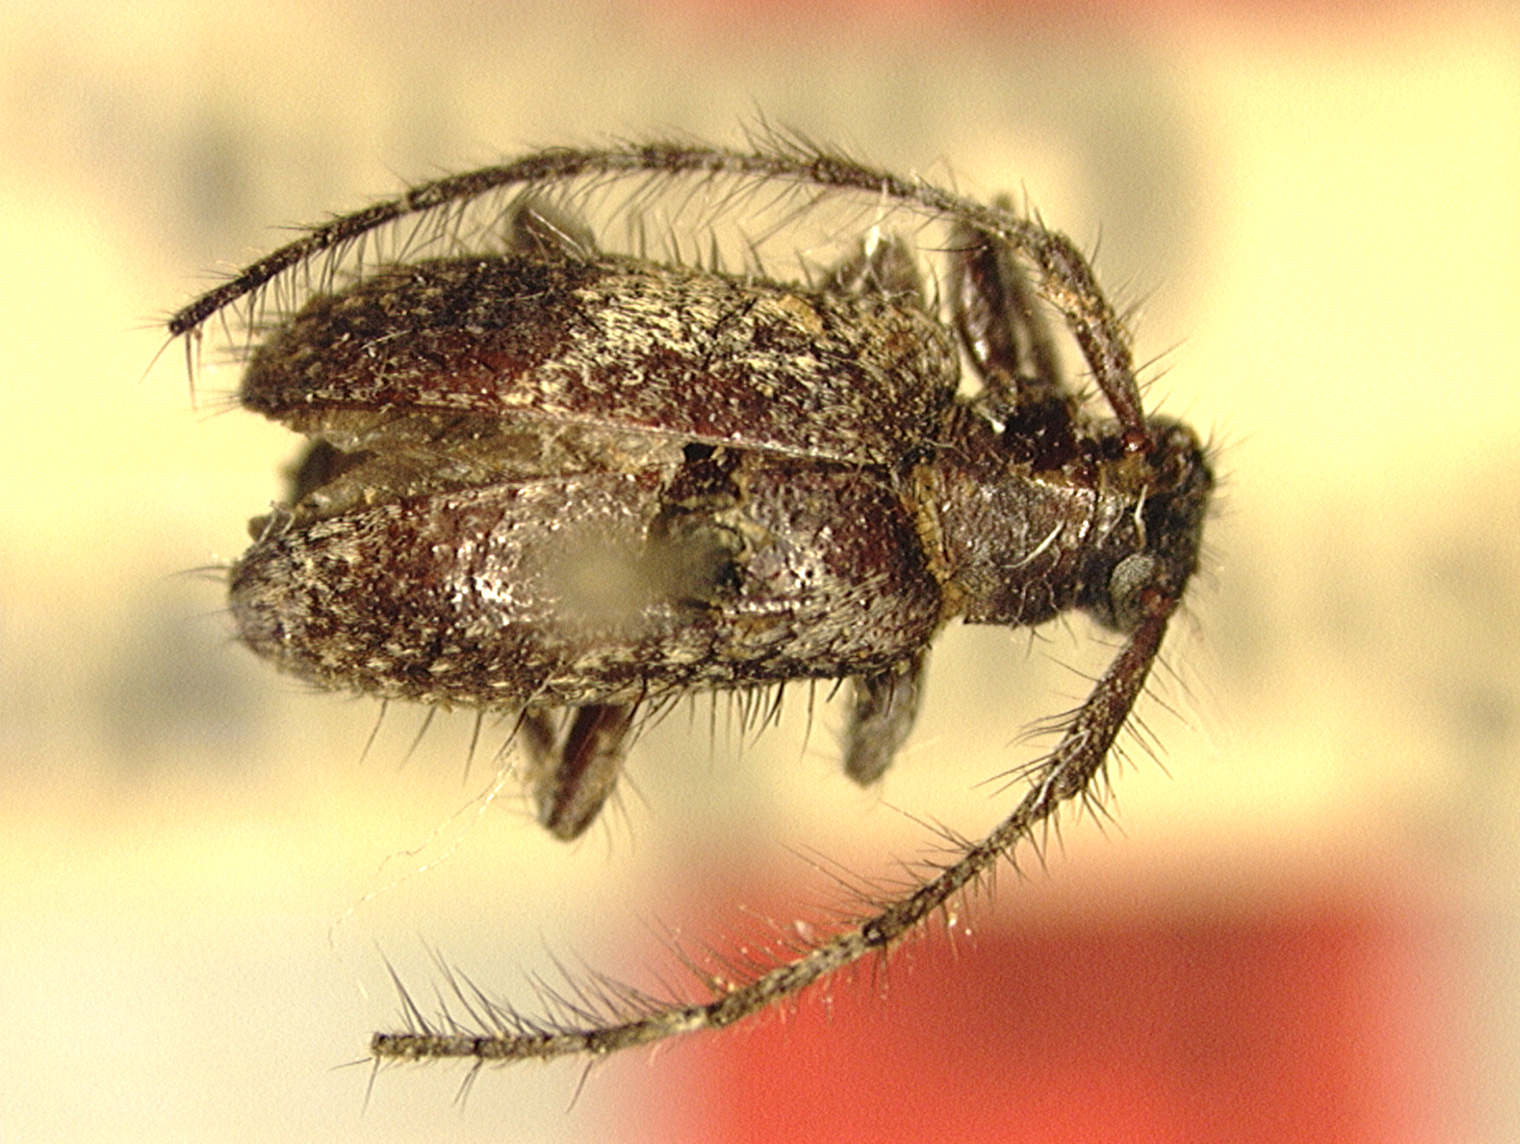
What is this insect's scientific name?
Exocentrus sumbawanus
